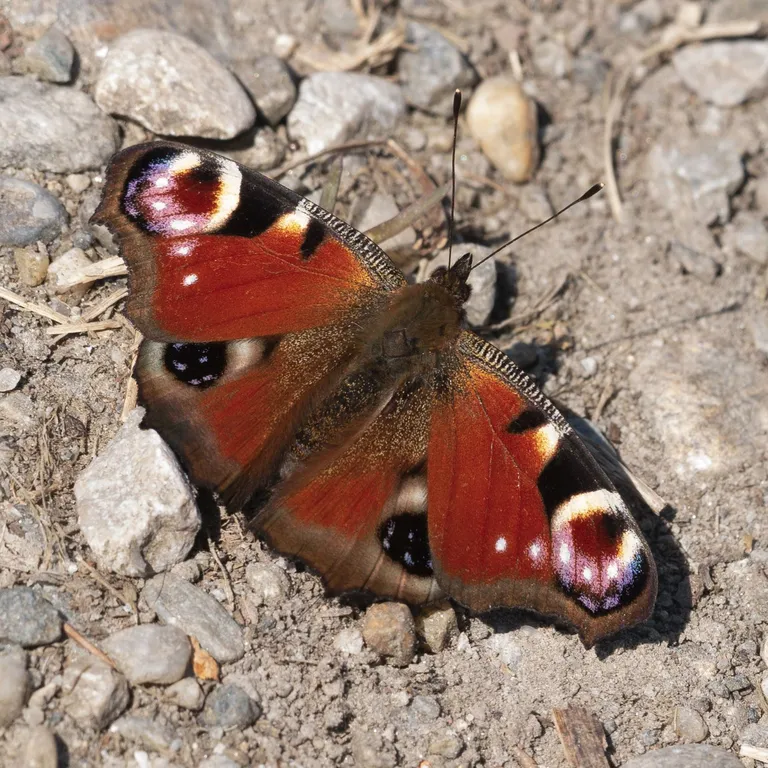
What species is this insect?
Aglais io
